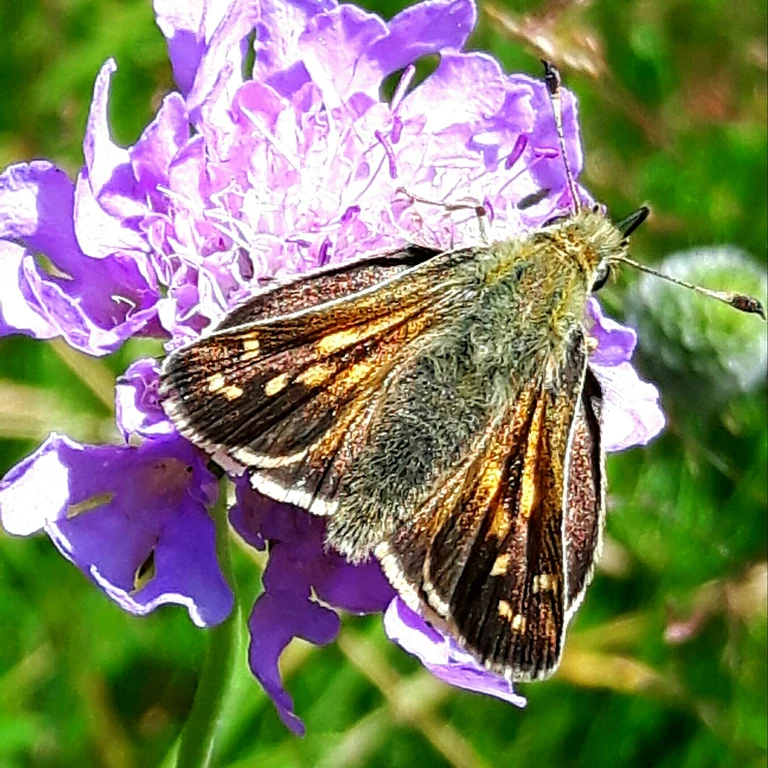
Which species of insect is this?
Hesperia comma
